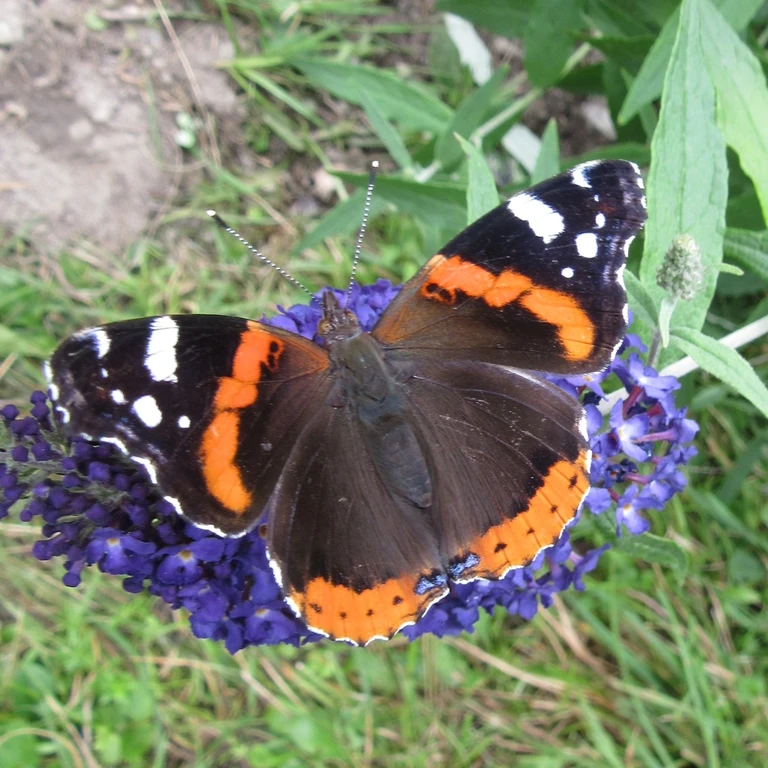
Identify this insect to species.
Vanessa atalanta
